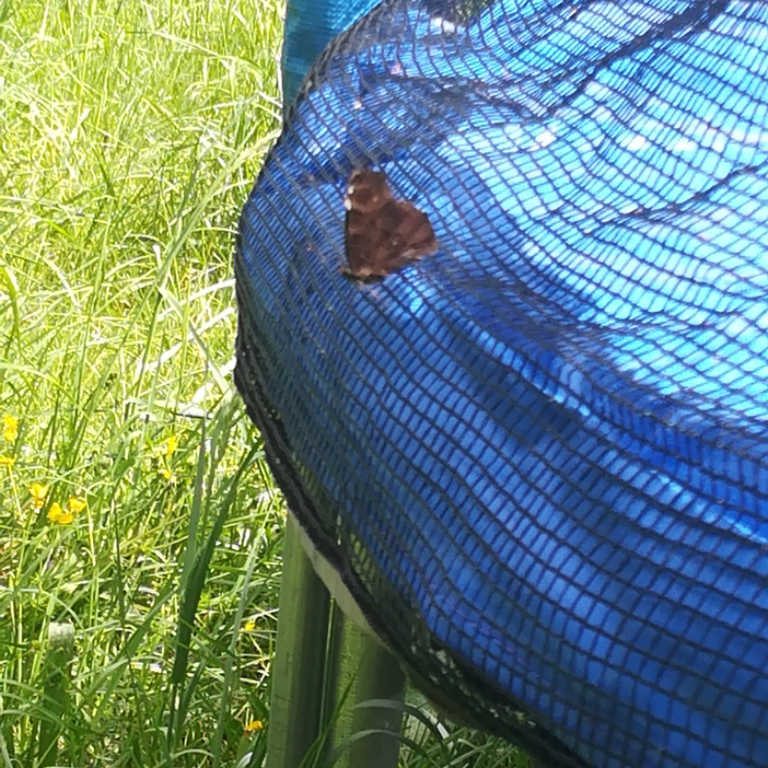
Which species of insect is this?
Aglais io
